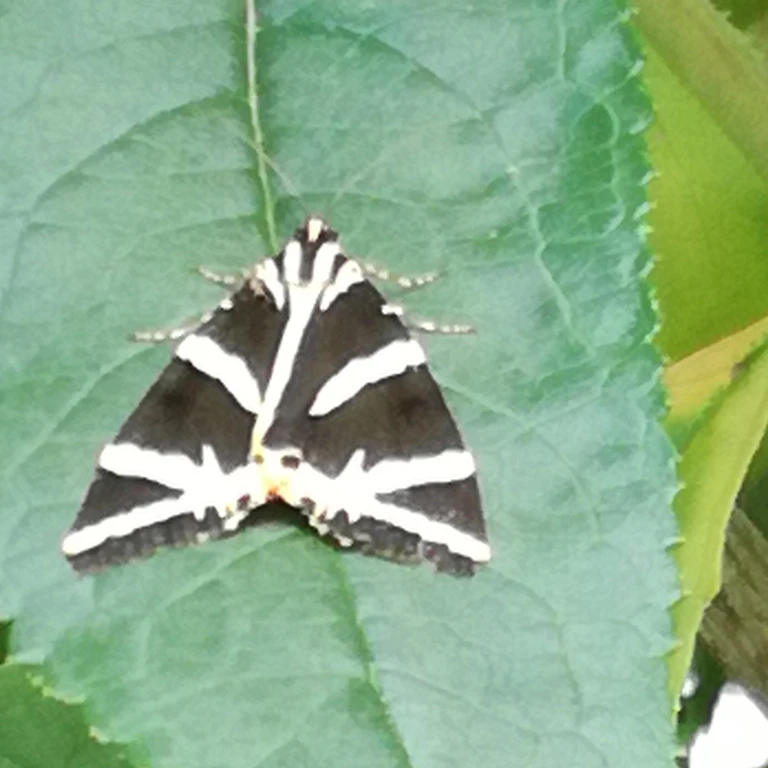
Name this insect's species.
Euplagia quadripunctaria
